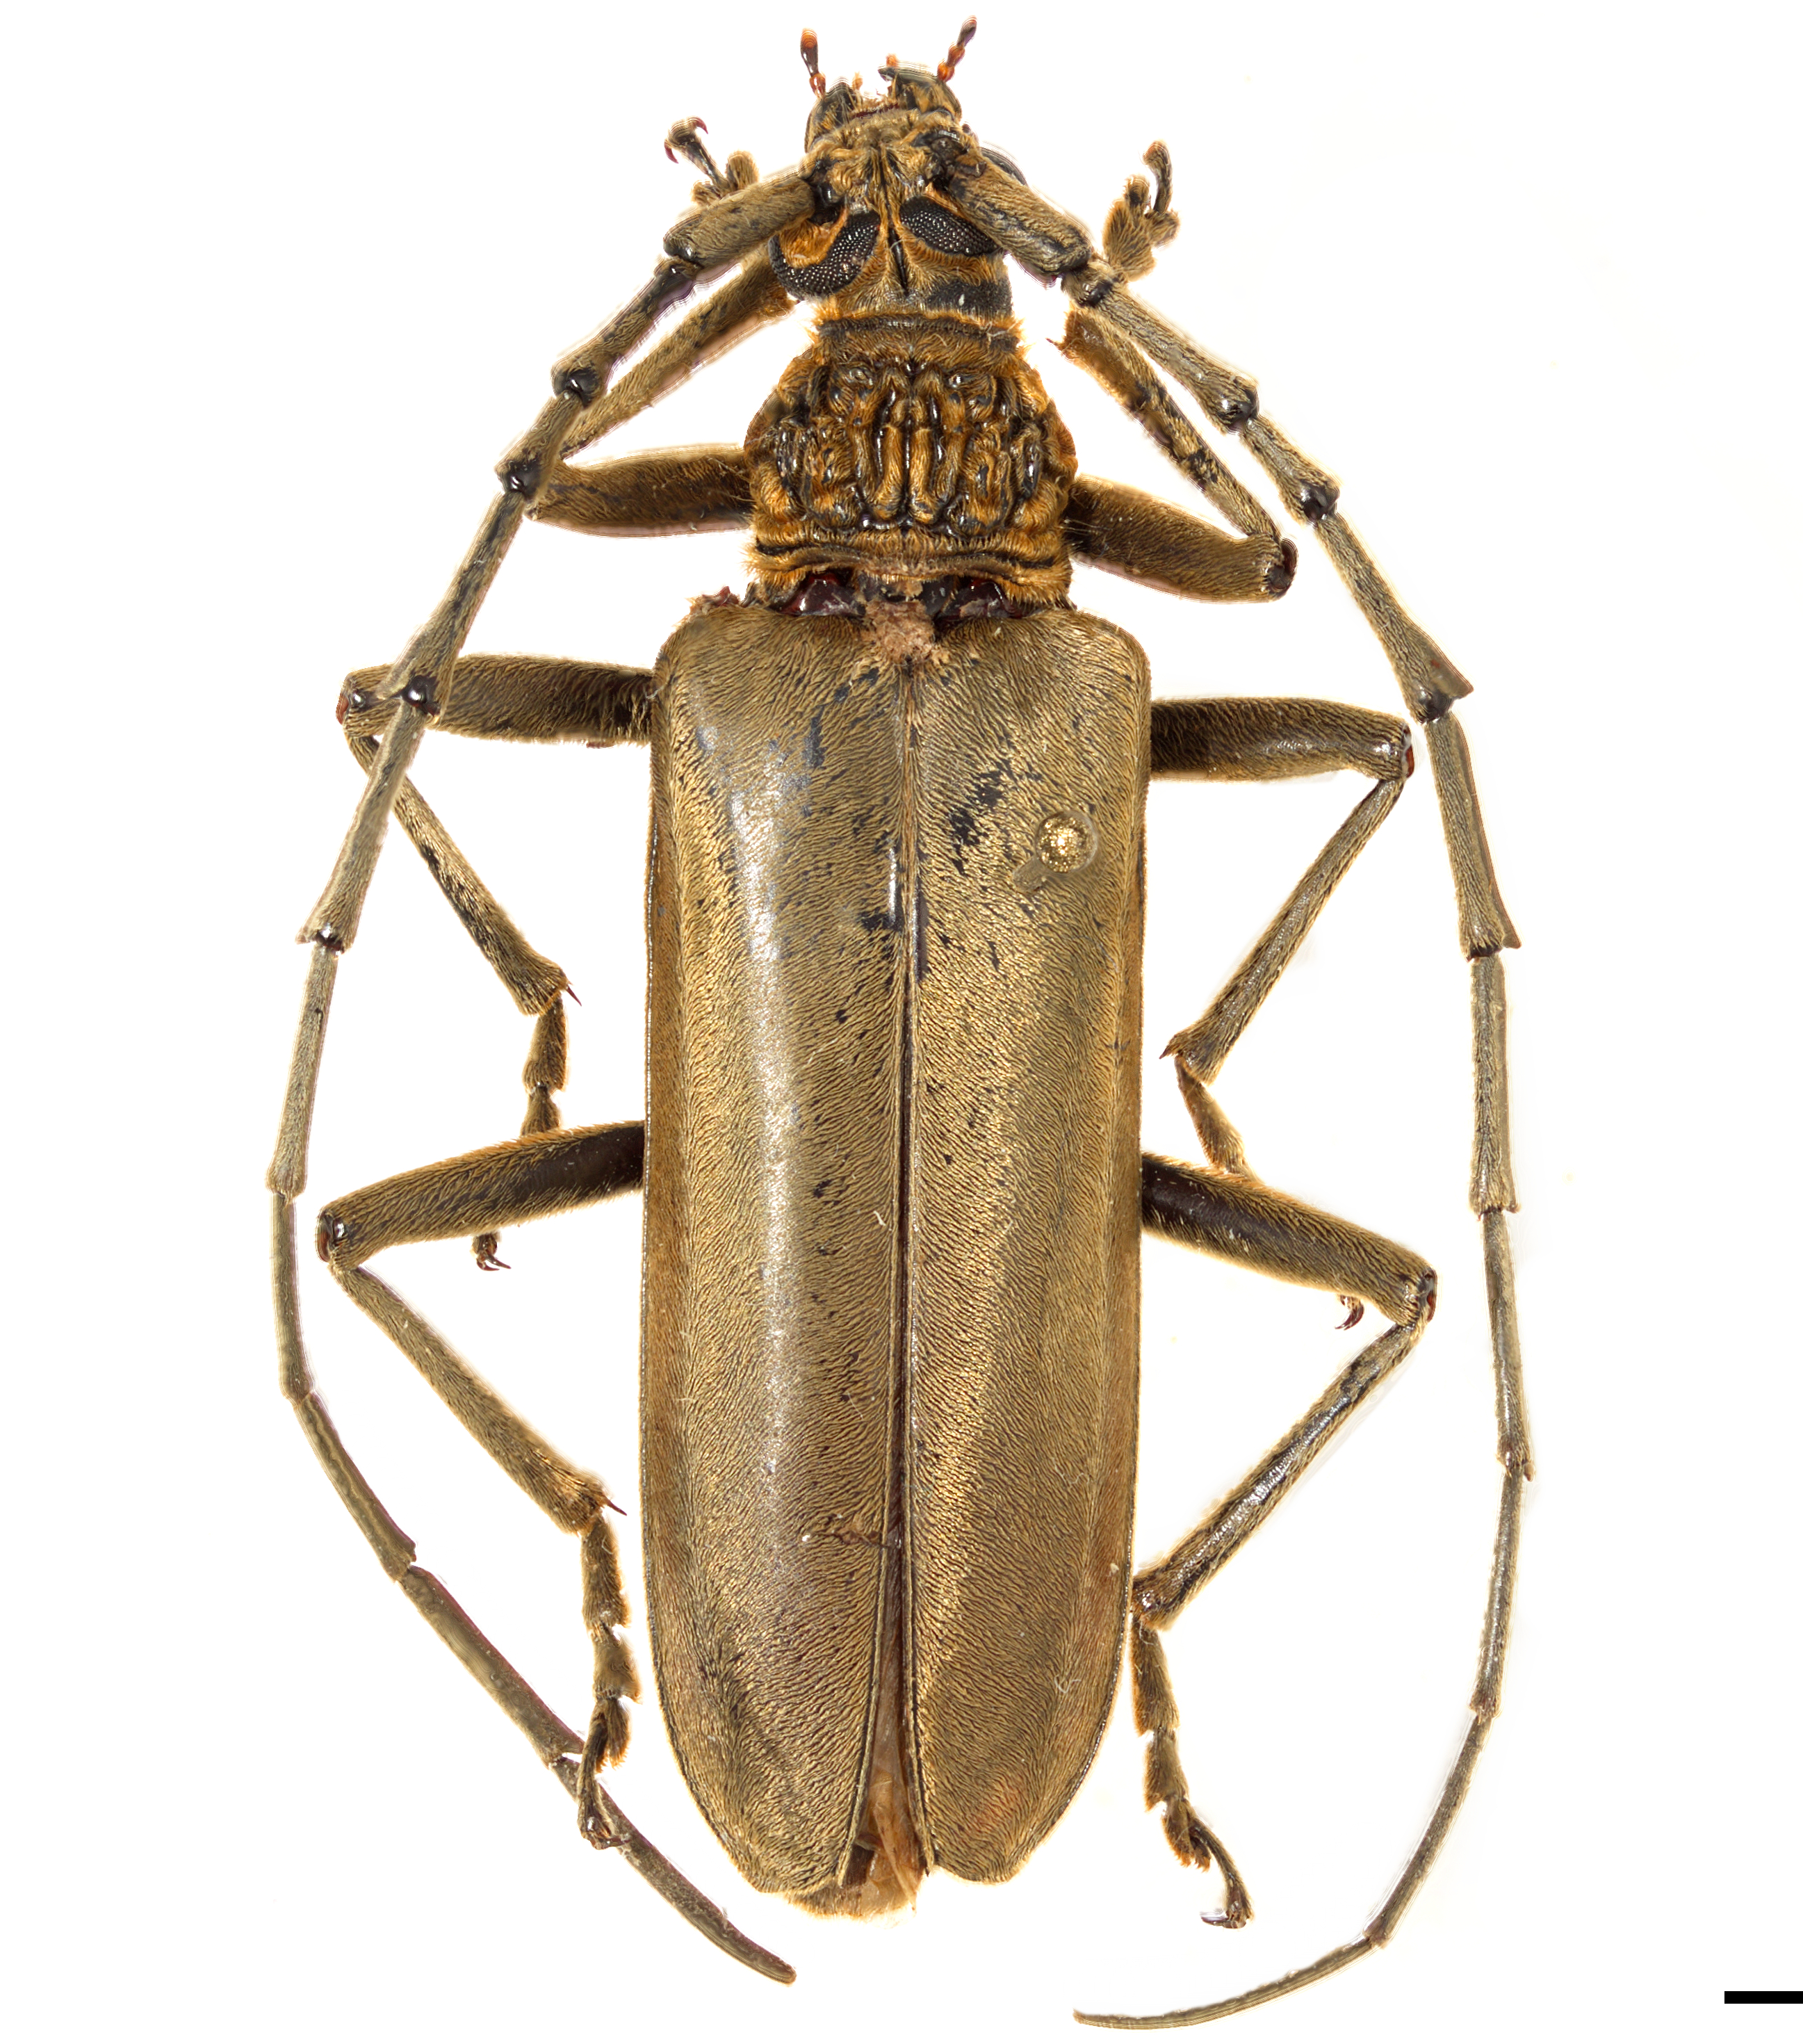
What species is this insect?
Trachylophus acutulus
